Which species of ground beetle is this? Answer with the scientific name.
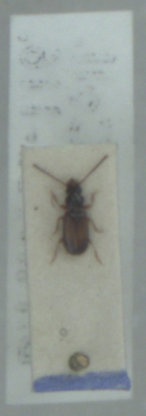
Perileptus areolatus
